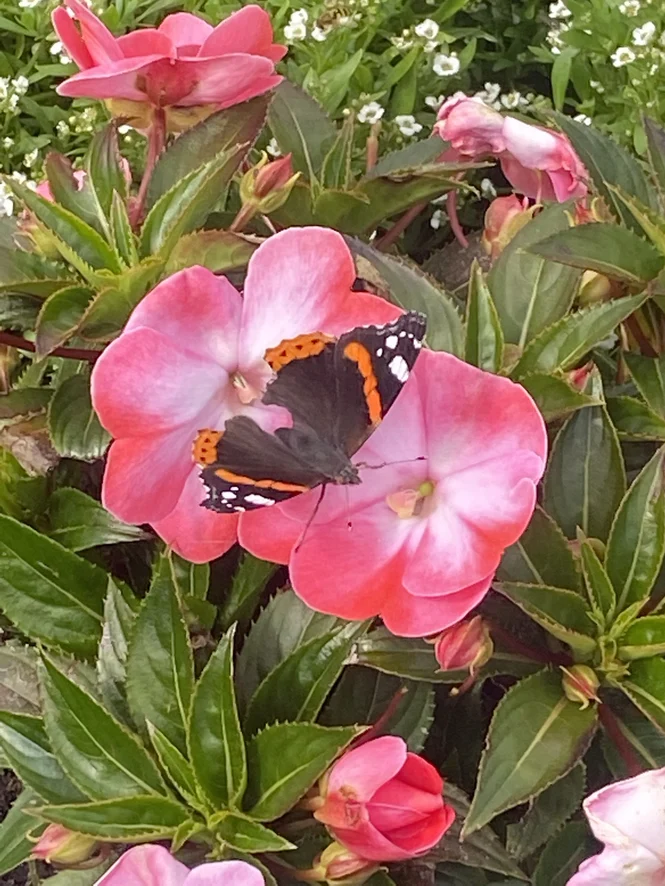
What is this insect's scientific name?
Vanessa atalanta
